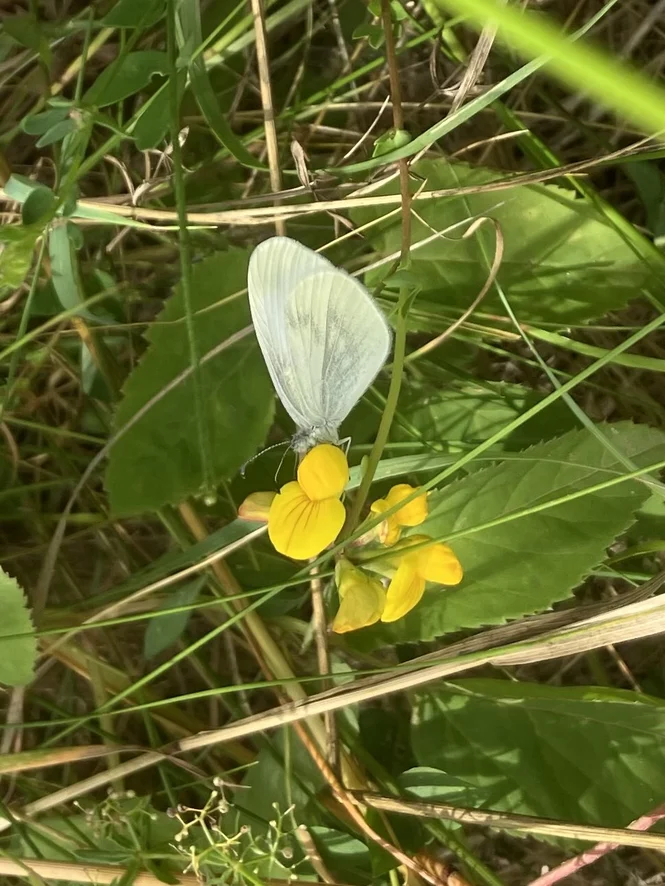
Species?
Leptidea sinapis/juvernica
